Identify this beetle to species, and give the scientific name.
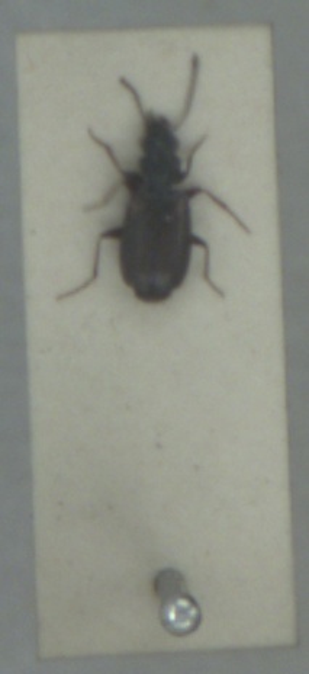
Syntomus obscuroguttatus
